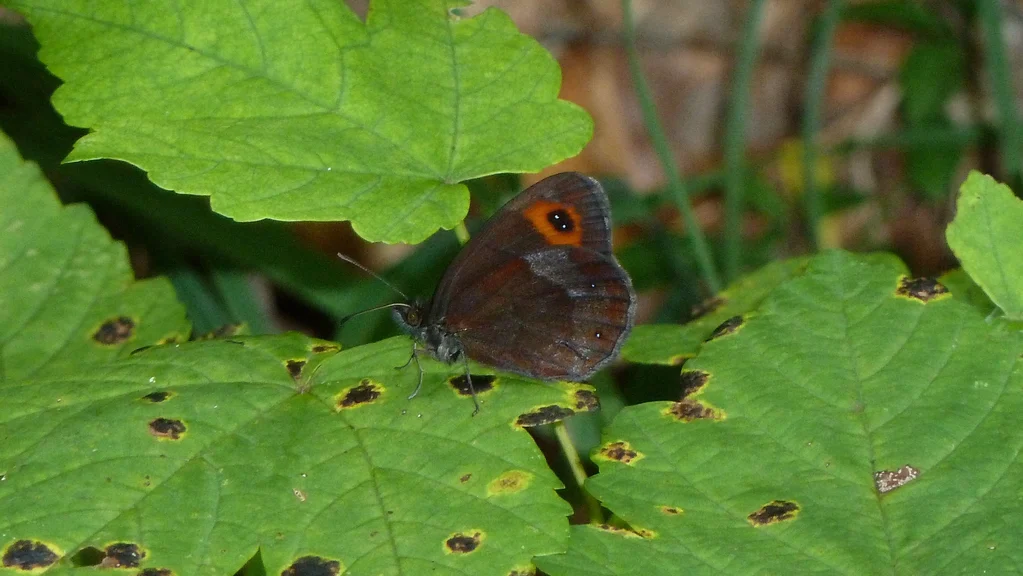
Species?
Erebia aethiops
